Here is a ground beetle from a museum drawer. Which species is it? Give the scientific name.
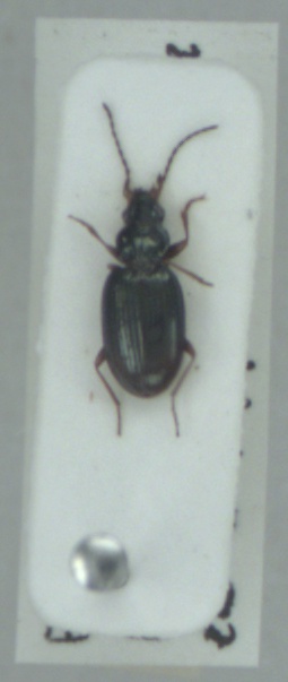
Bembidion deletum
